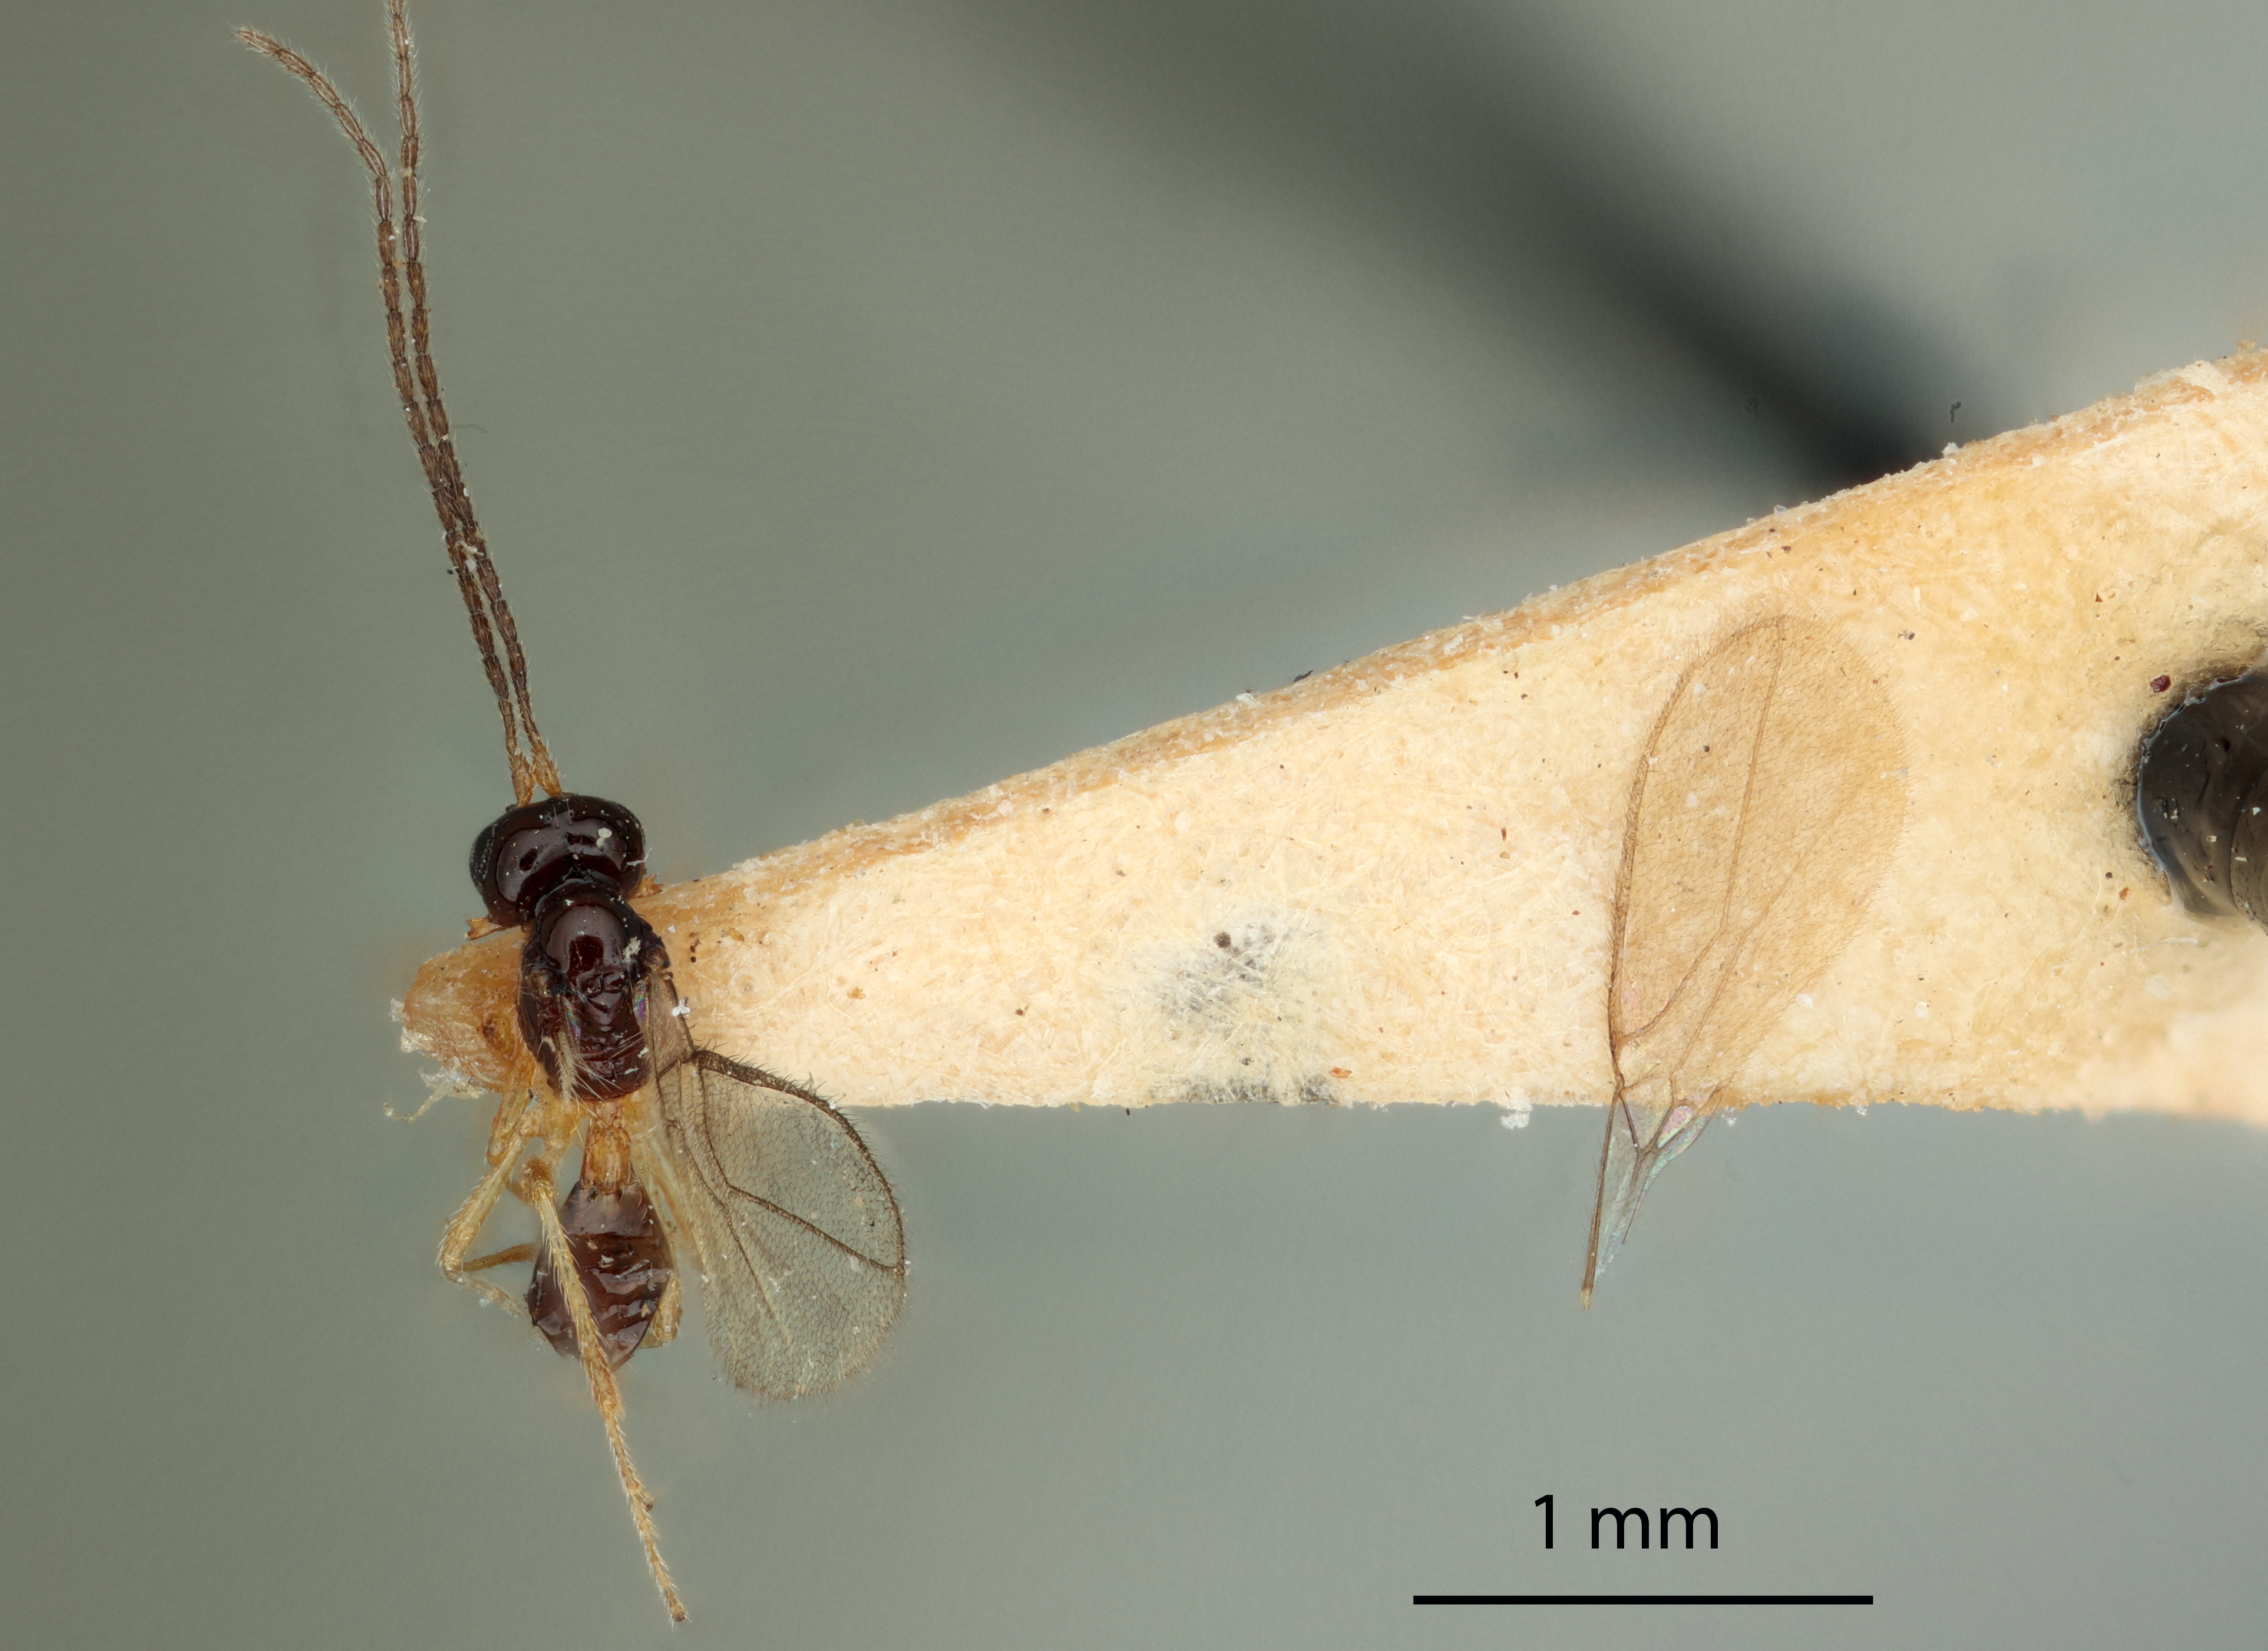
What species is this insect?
Synaldis cabinica
